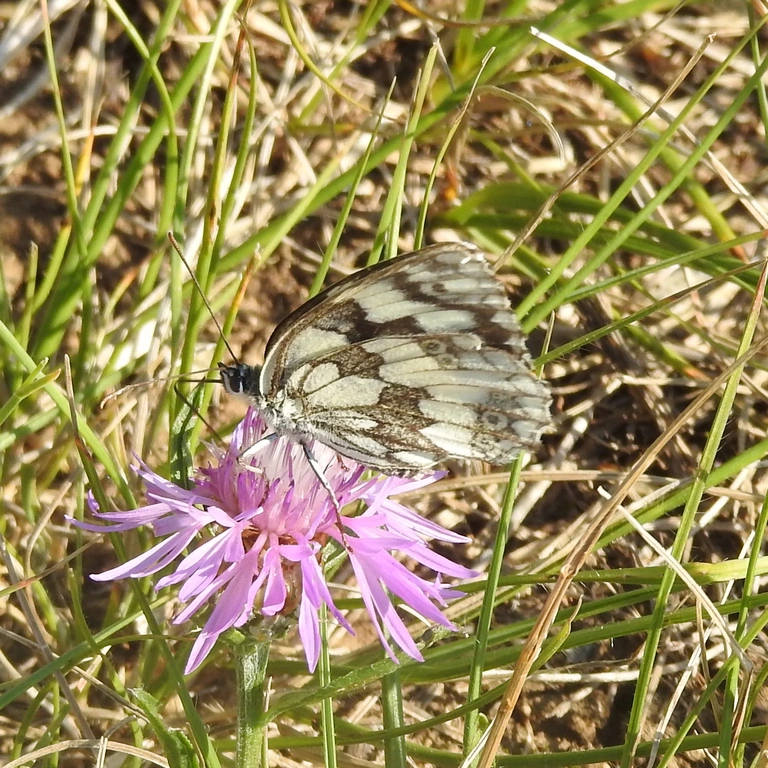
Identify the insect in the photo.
Melanargia galathea
